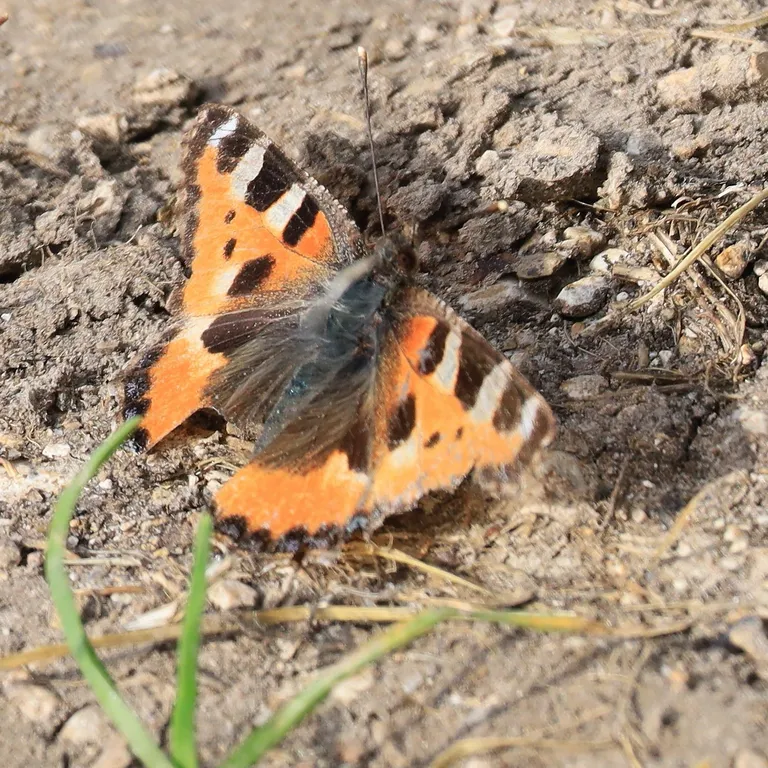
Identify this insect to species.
Aglais urticae
